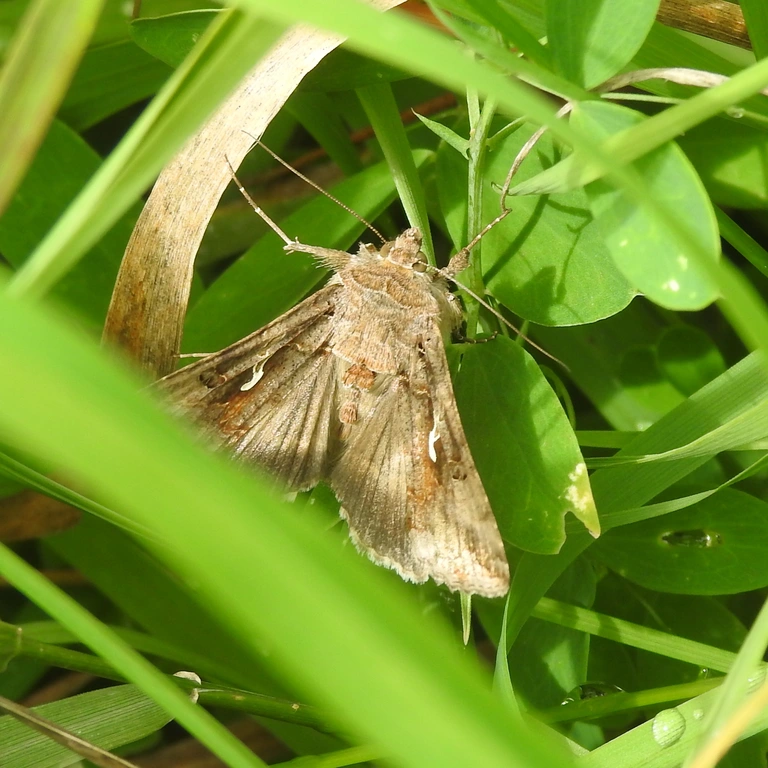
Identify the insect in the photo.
Autographa gamma
